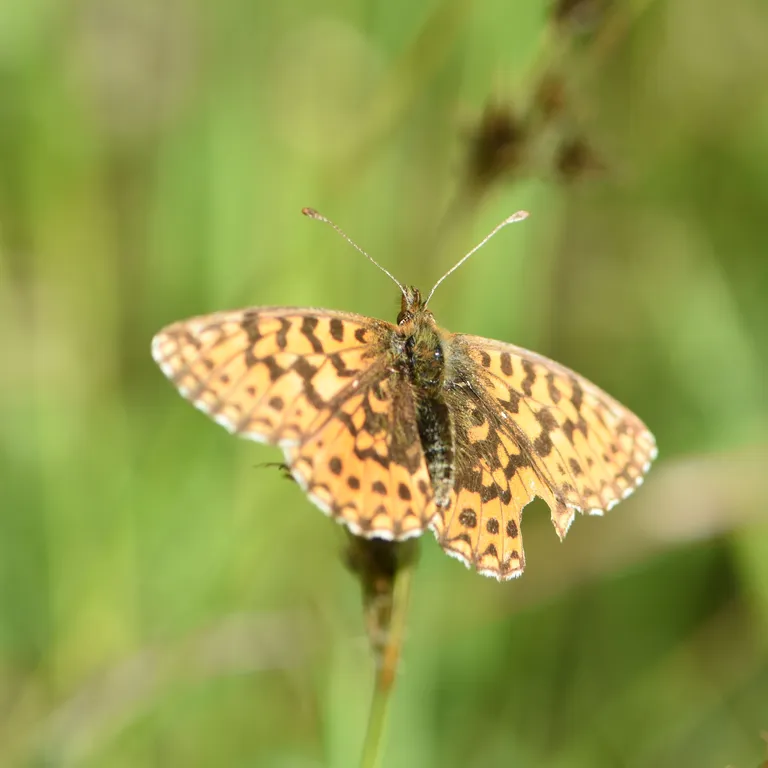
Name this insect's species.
Boloria dia
